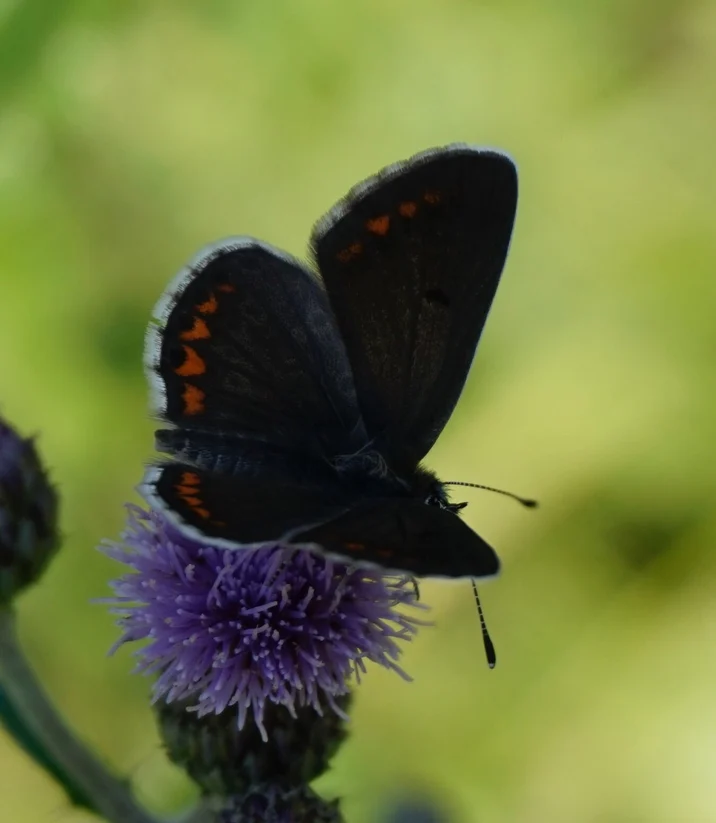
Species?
Aricia agestis/artaxerxes
